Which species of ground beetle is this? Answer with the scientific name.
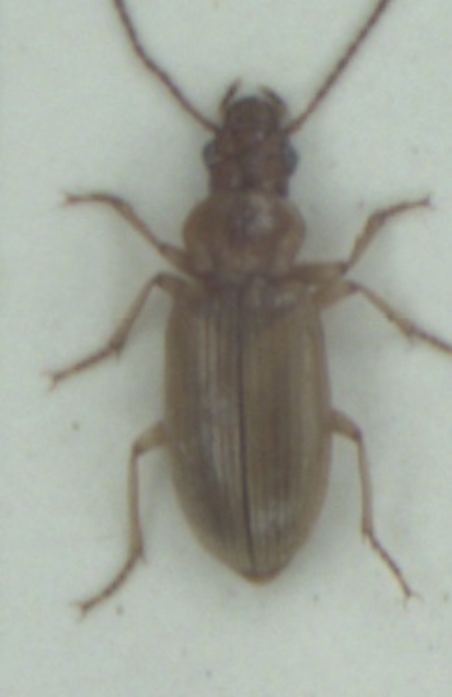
Dicheirotrichus gustavii
